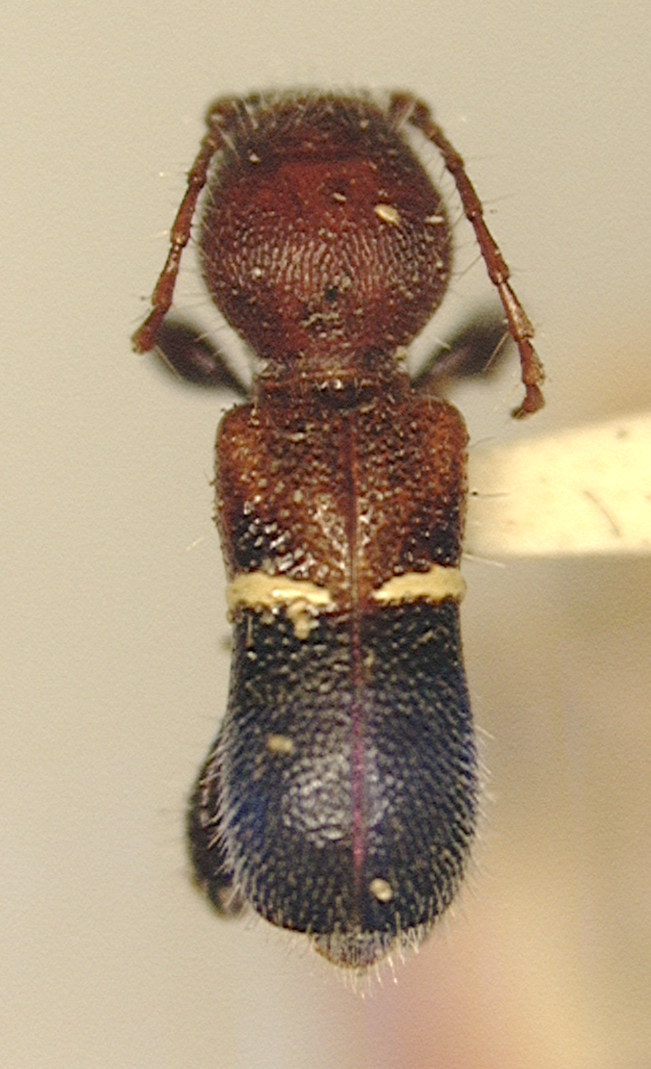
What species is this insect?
Calliclytus schwarzi
